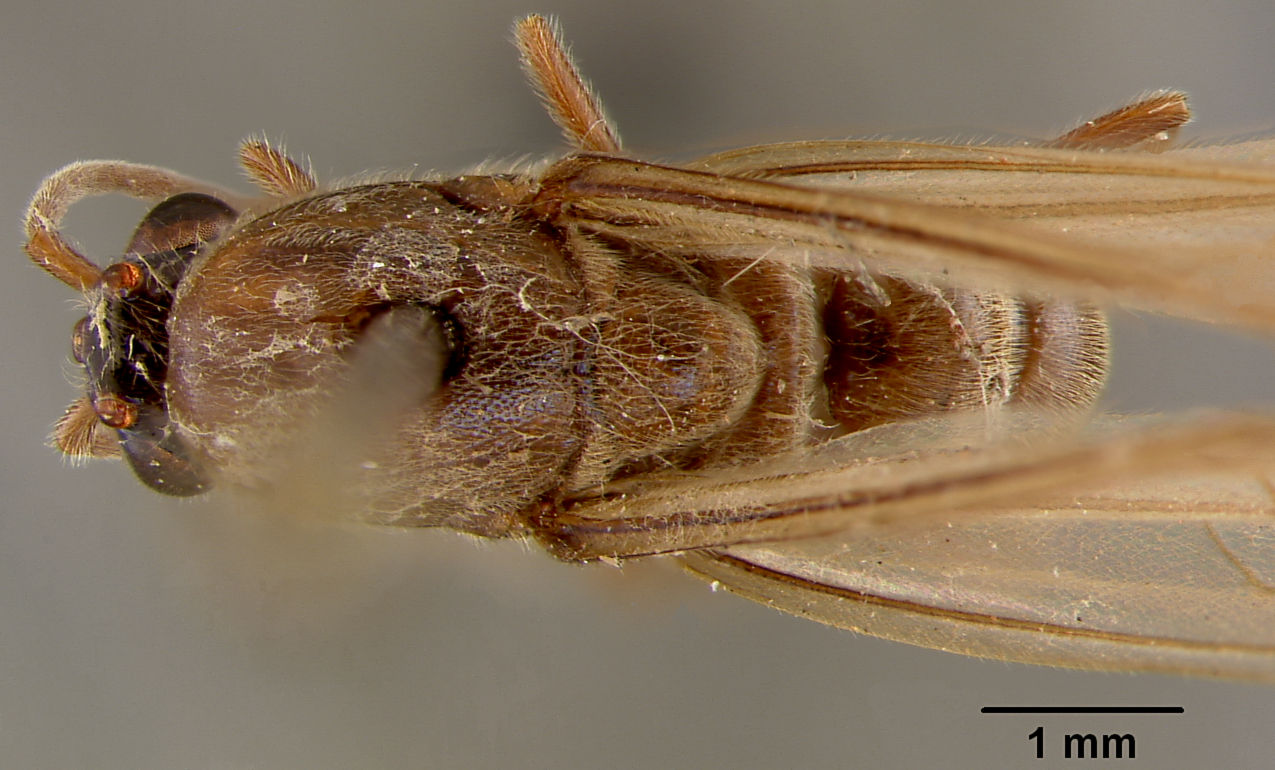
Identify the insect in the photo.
Neivamyrmex piraticus
